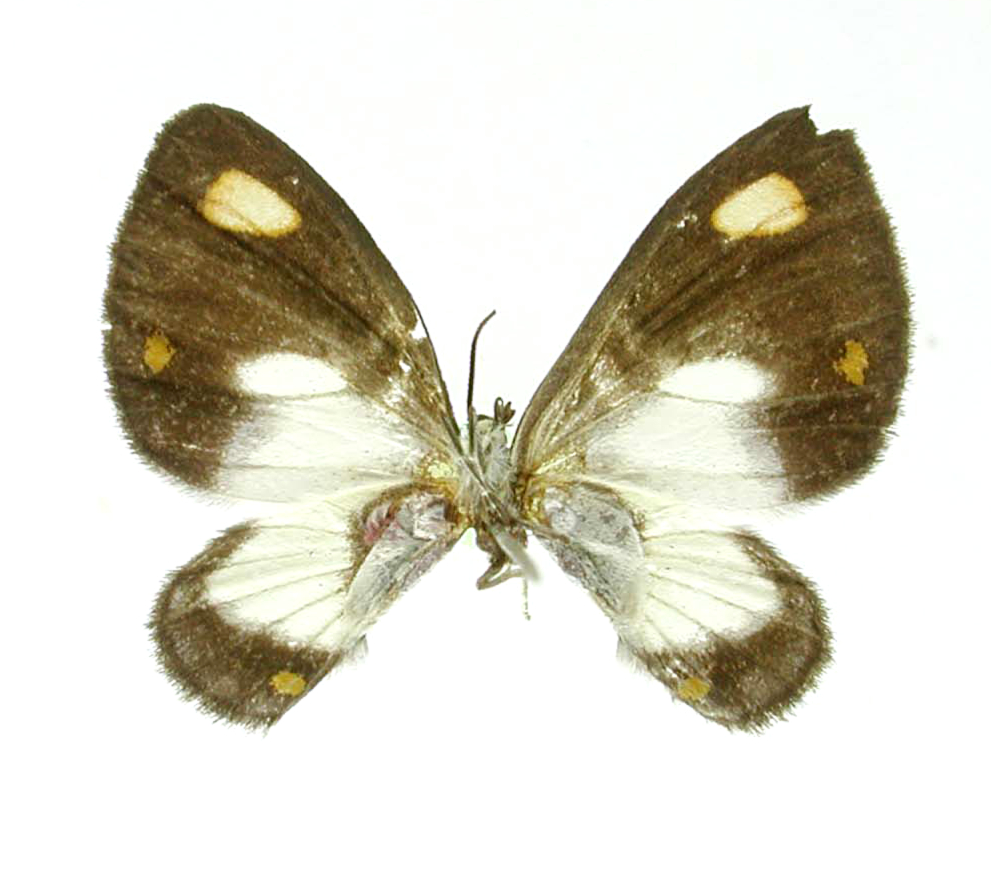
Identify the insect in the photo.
Erateina disjecta
